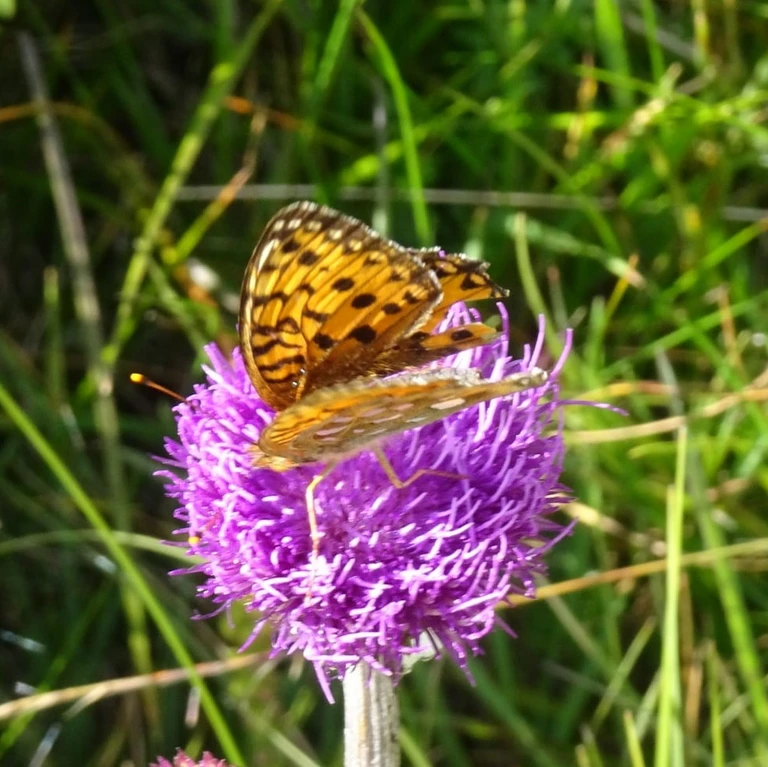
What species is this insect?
Speyeria aglaja
